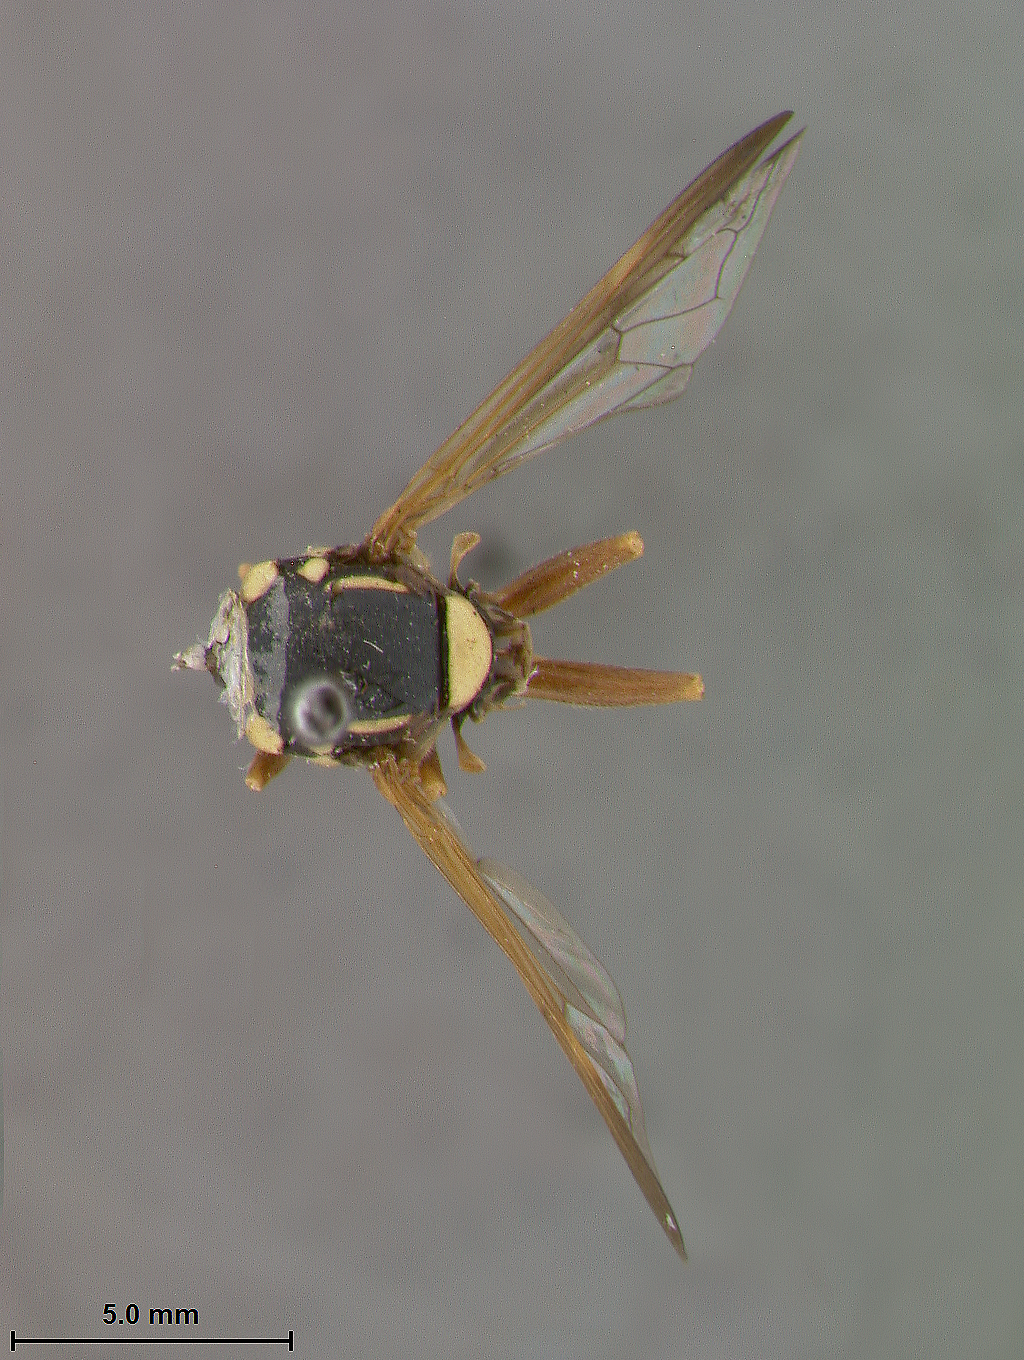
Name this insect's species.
Ceriodes durani
